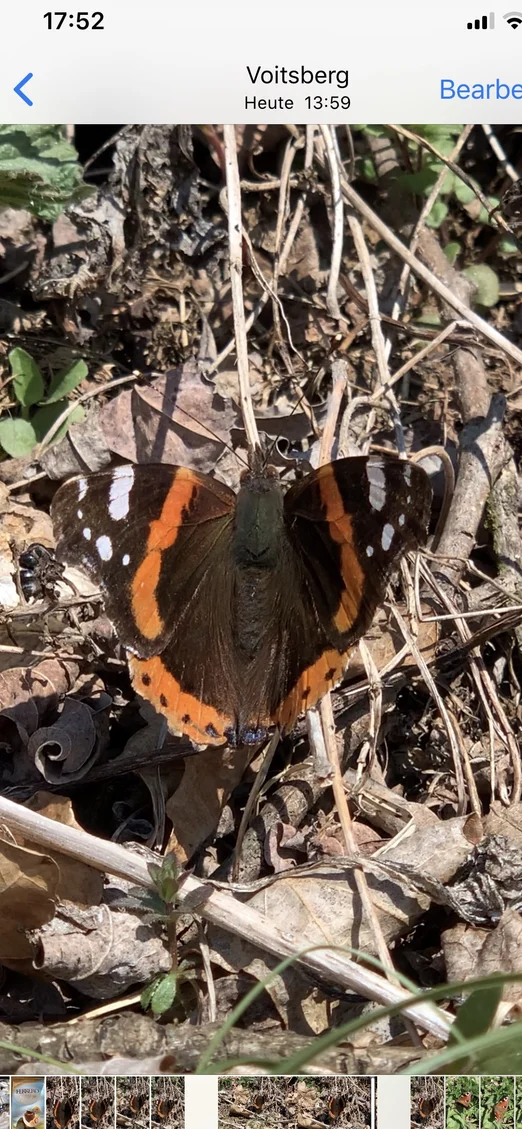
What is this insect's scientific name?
Vanessa atalanta
